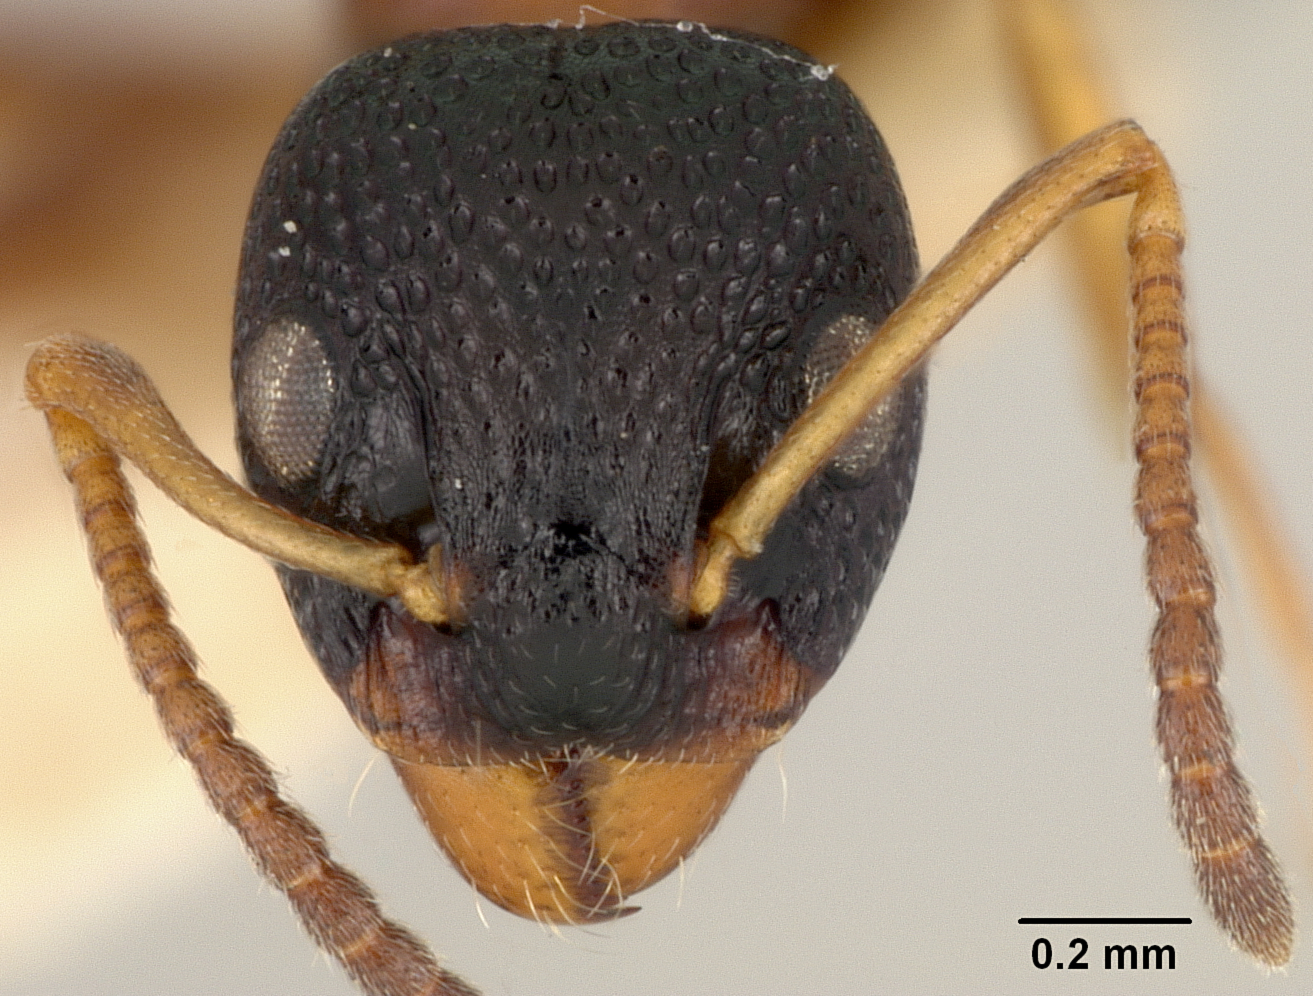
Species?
Dolichoderus quadripunctatus
